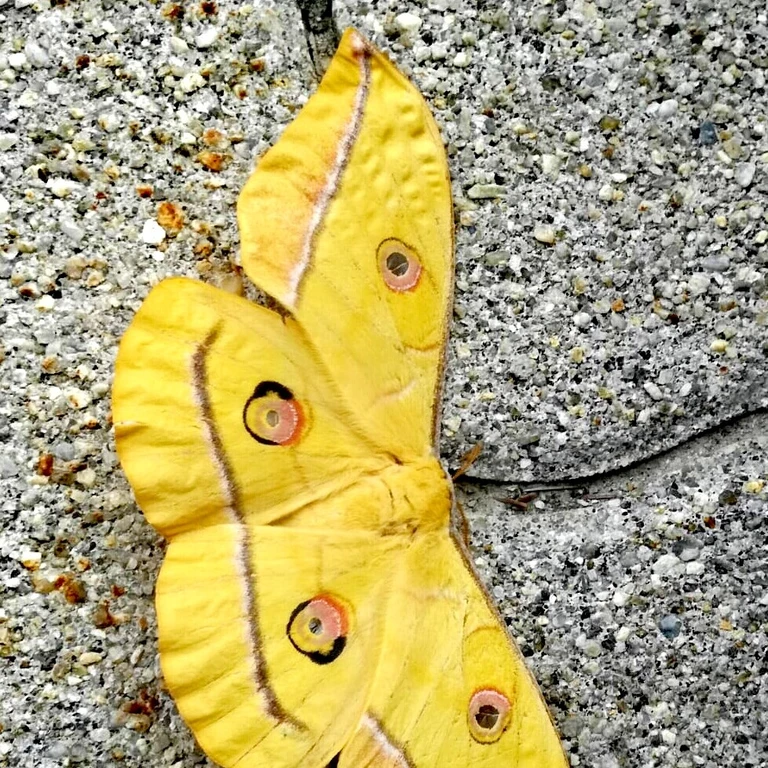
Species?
Antheraea yamamai
